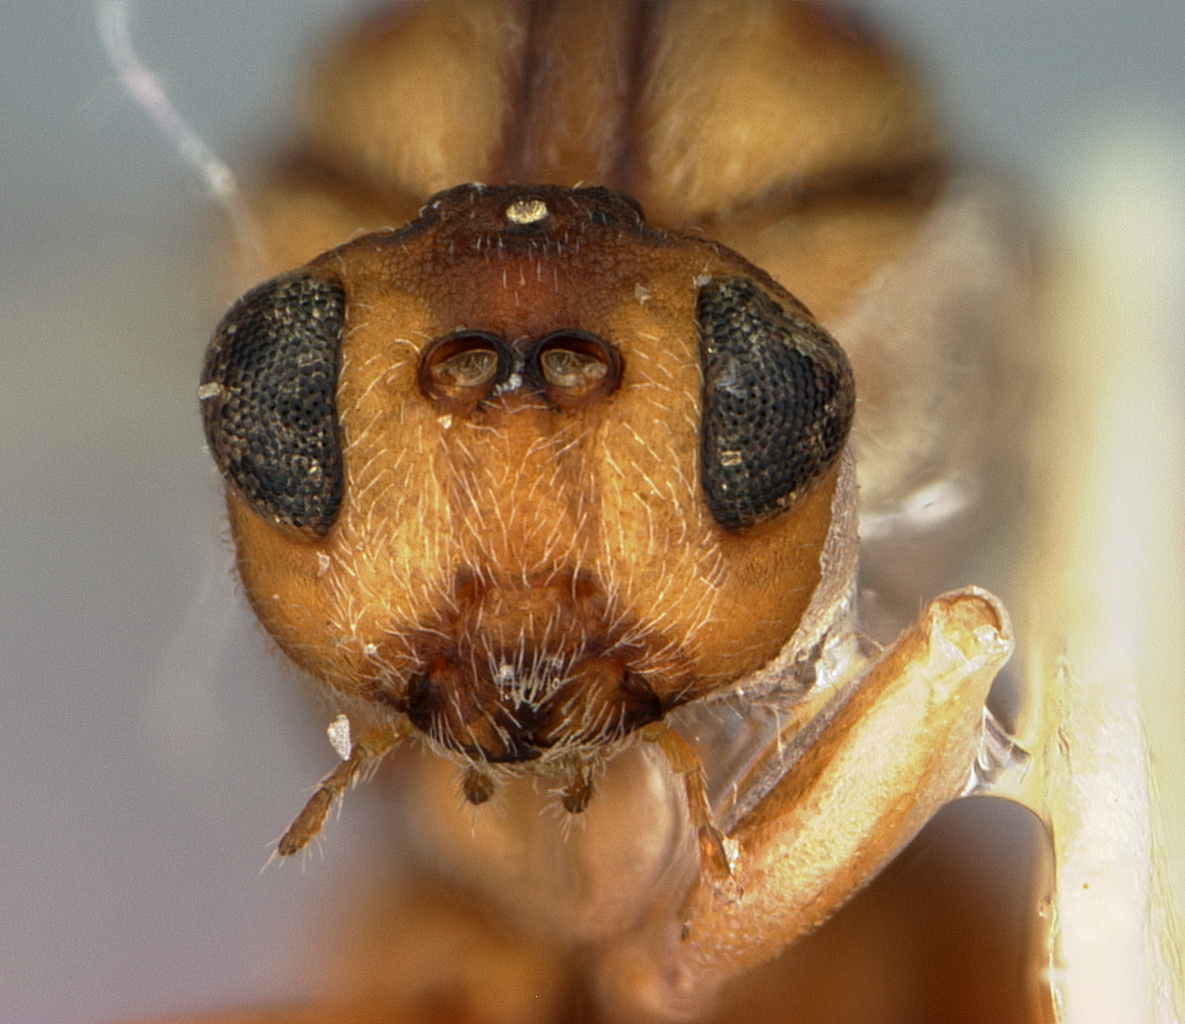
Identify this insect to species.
Callirhytis cedrosensis
